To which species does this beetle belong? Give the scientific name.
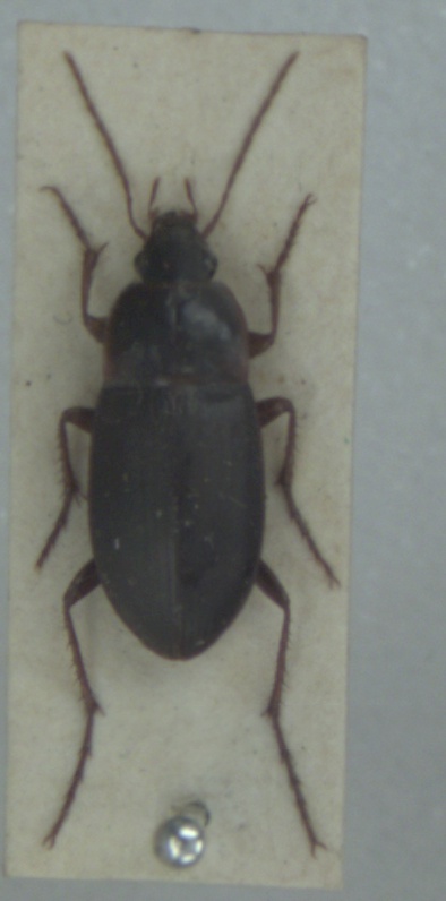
Calathus ambiguus
